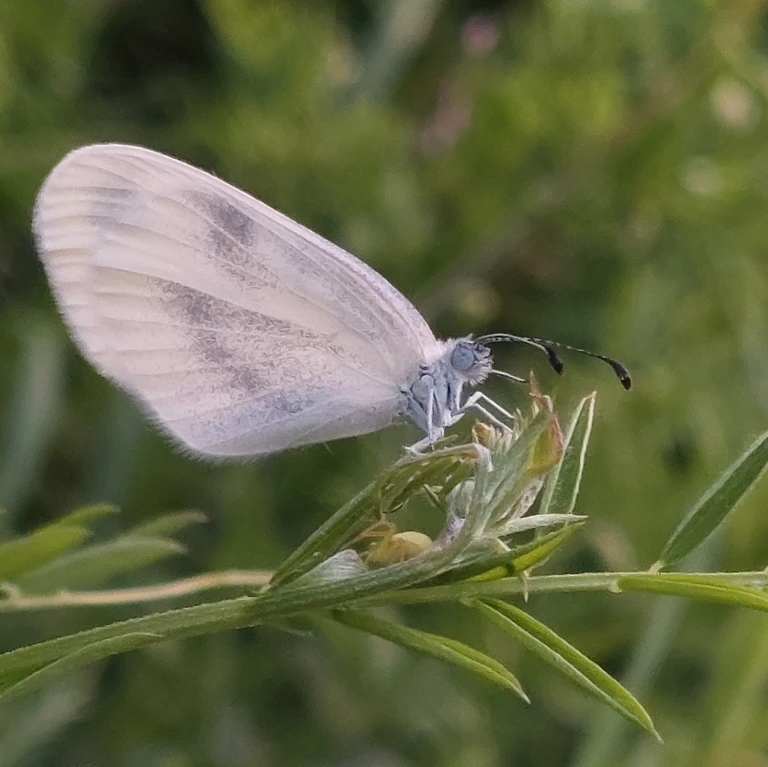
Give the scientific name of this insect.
Leptidea sinapis/juvernica
